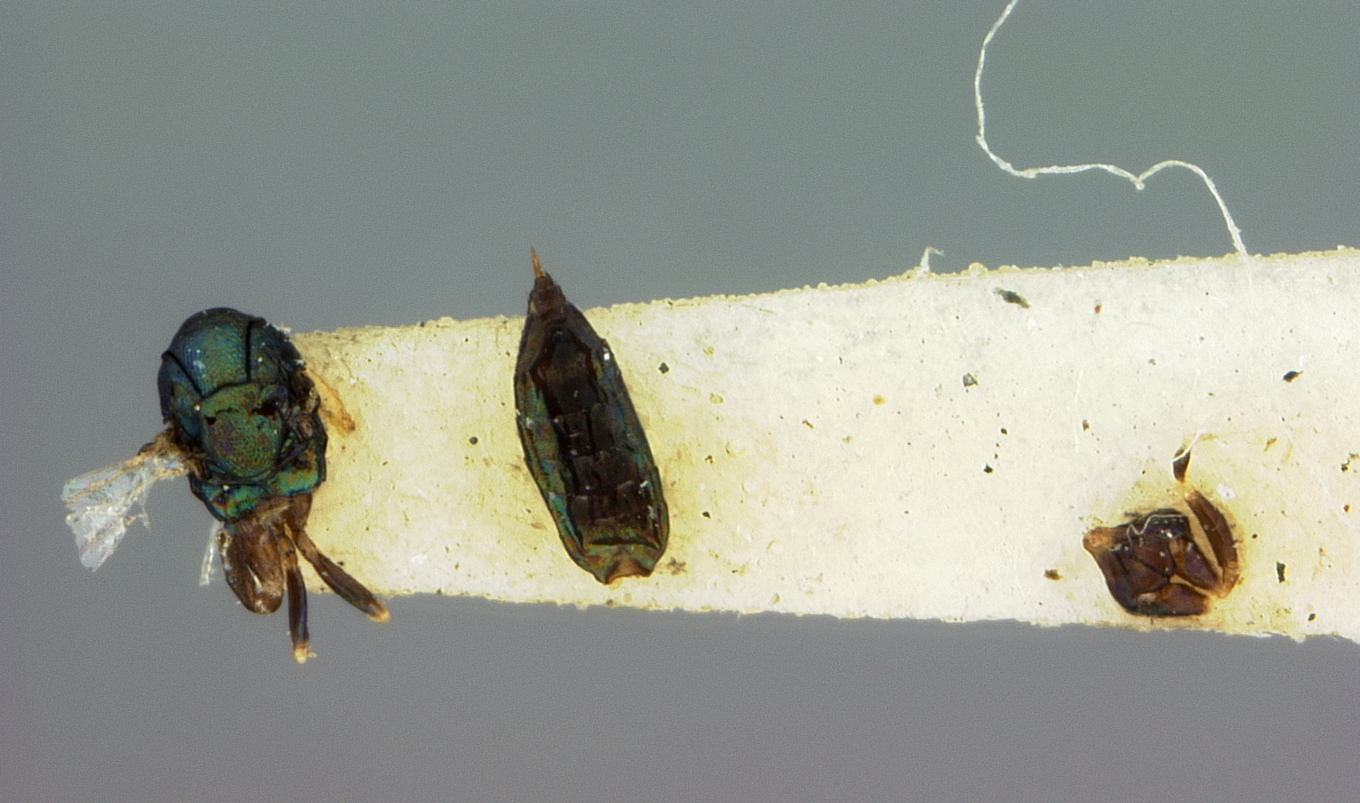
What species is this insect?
Euderus elongatus
